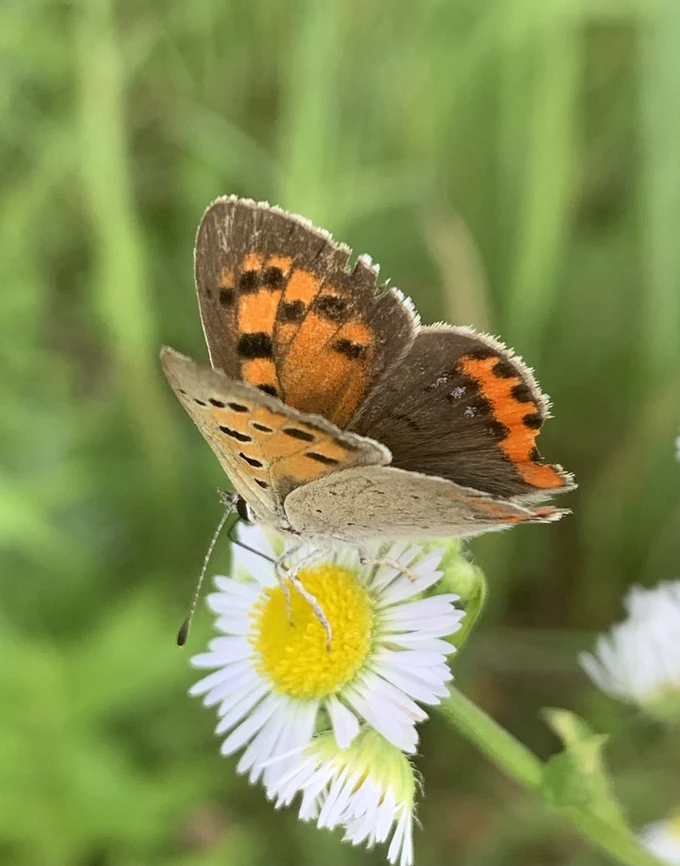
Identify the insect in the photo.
Lycaena phlaeas
